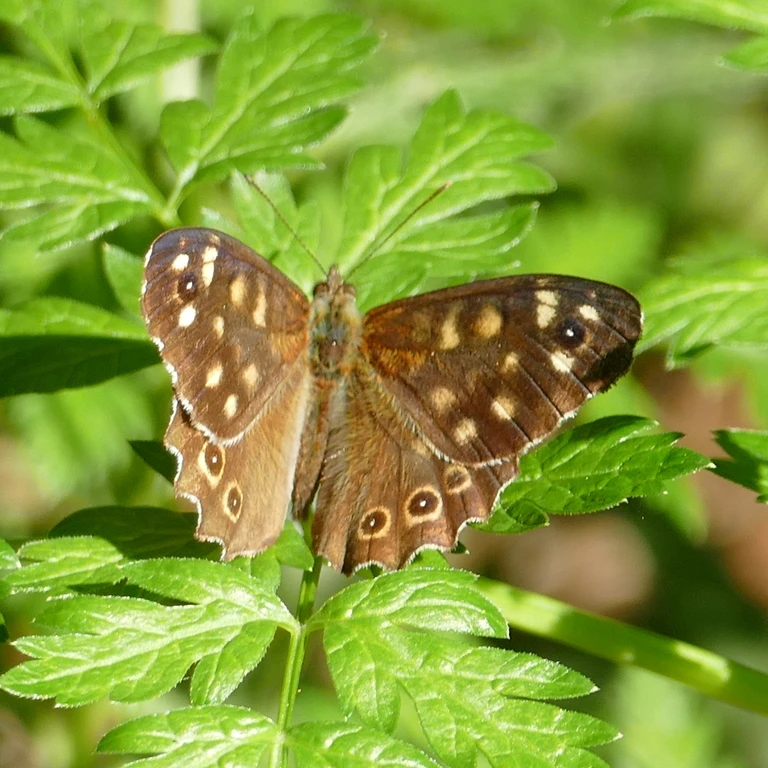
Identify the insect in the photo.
Pararge aegeria
